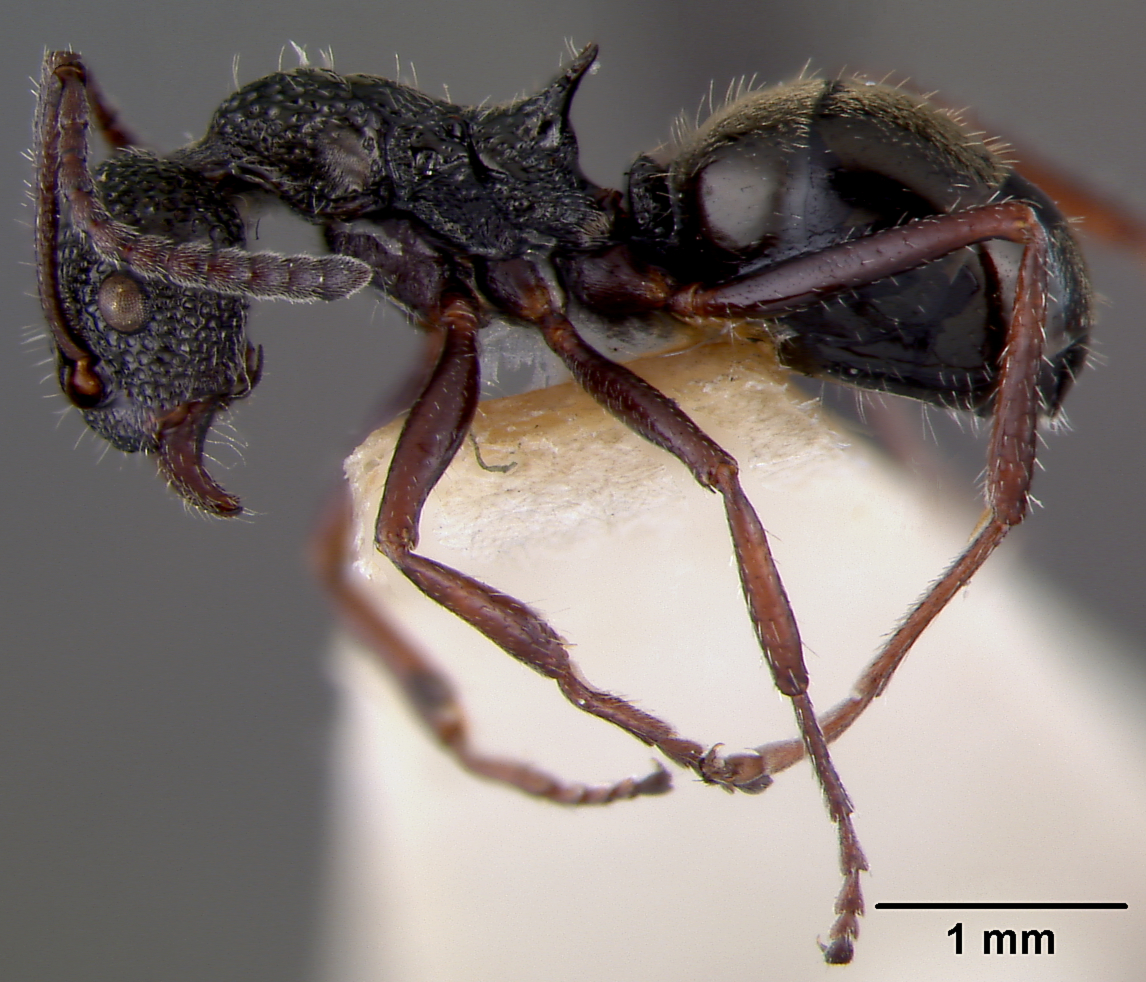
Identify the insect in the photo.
Dolichoderus ypsilon
